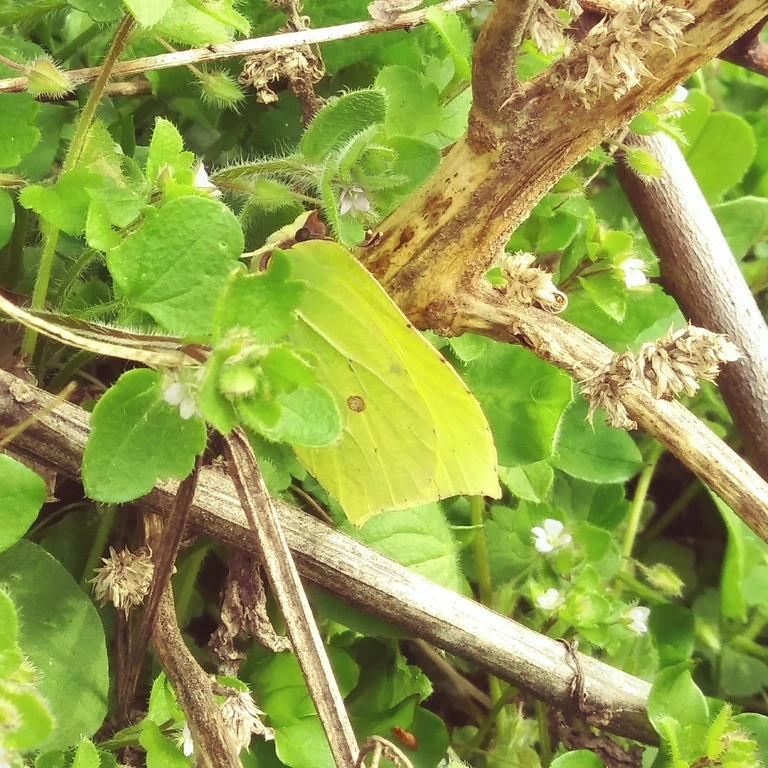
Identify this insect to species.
Gonepteryx rhamni
